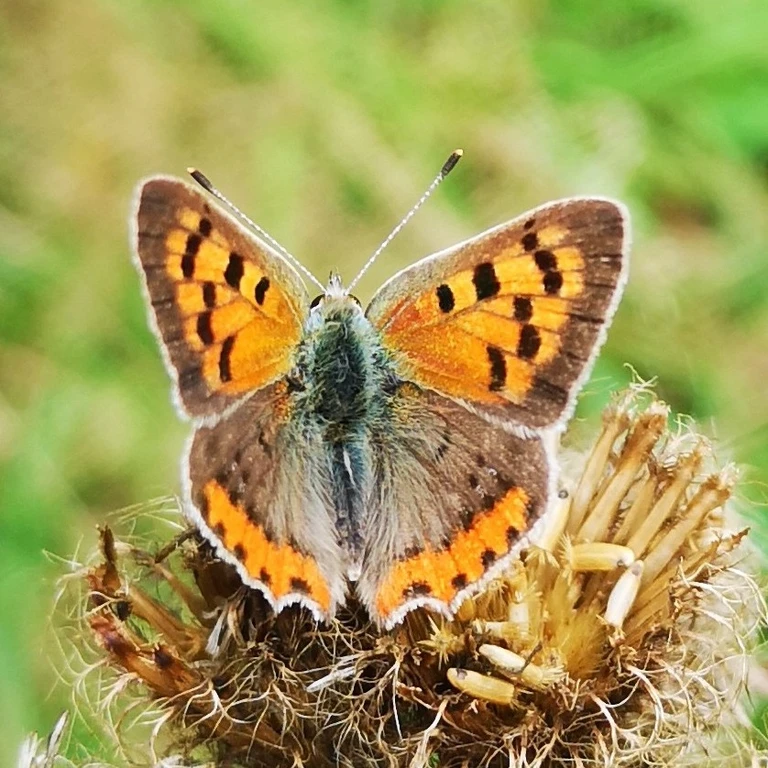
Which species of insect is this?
Lycaena phlaeas
